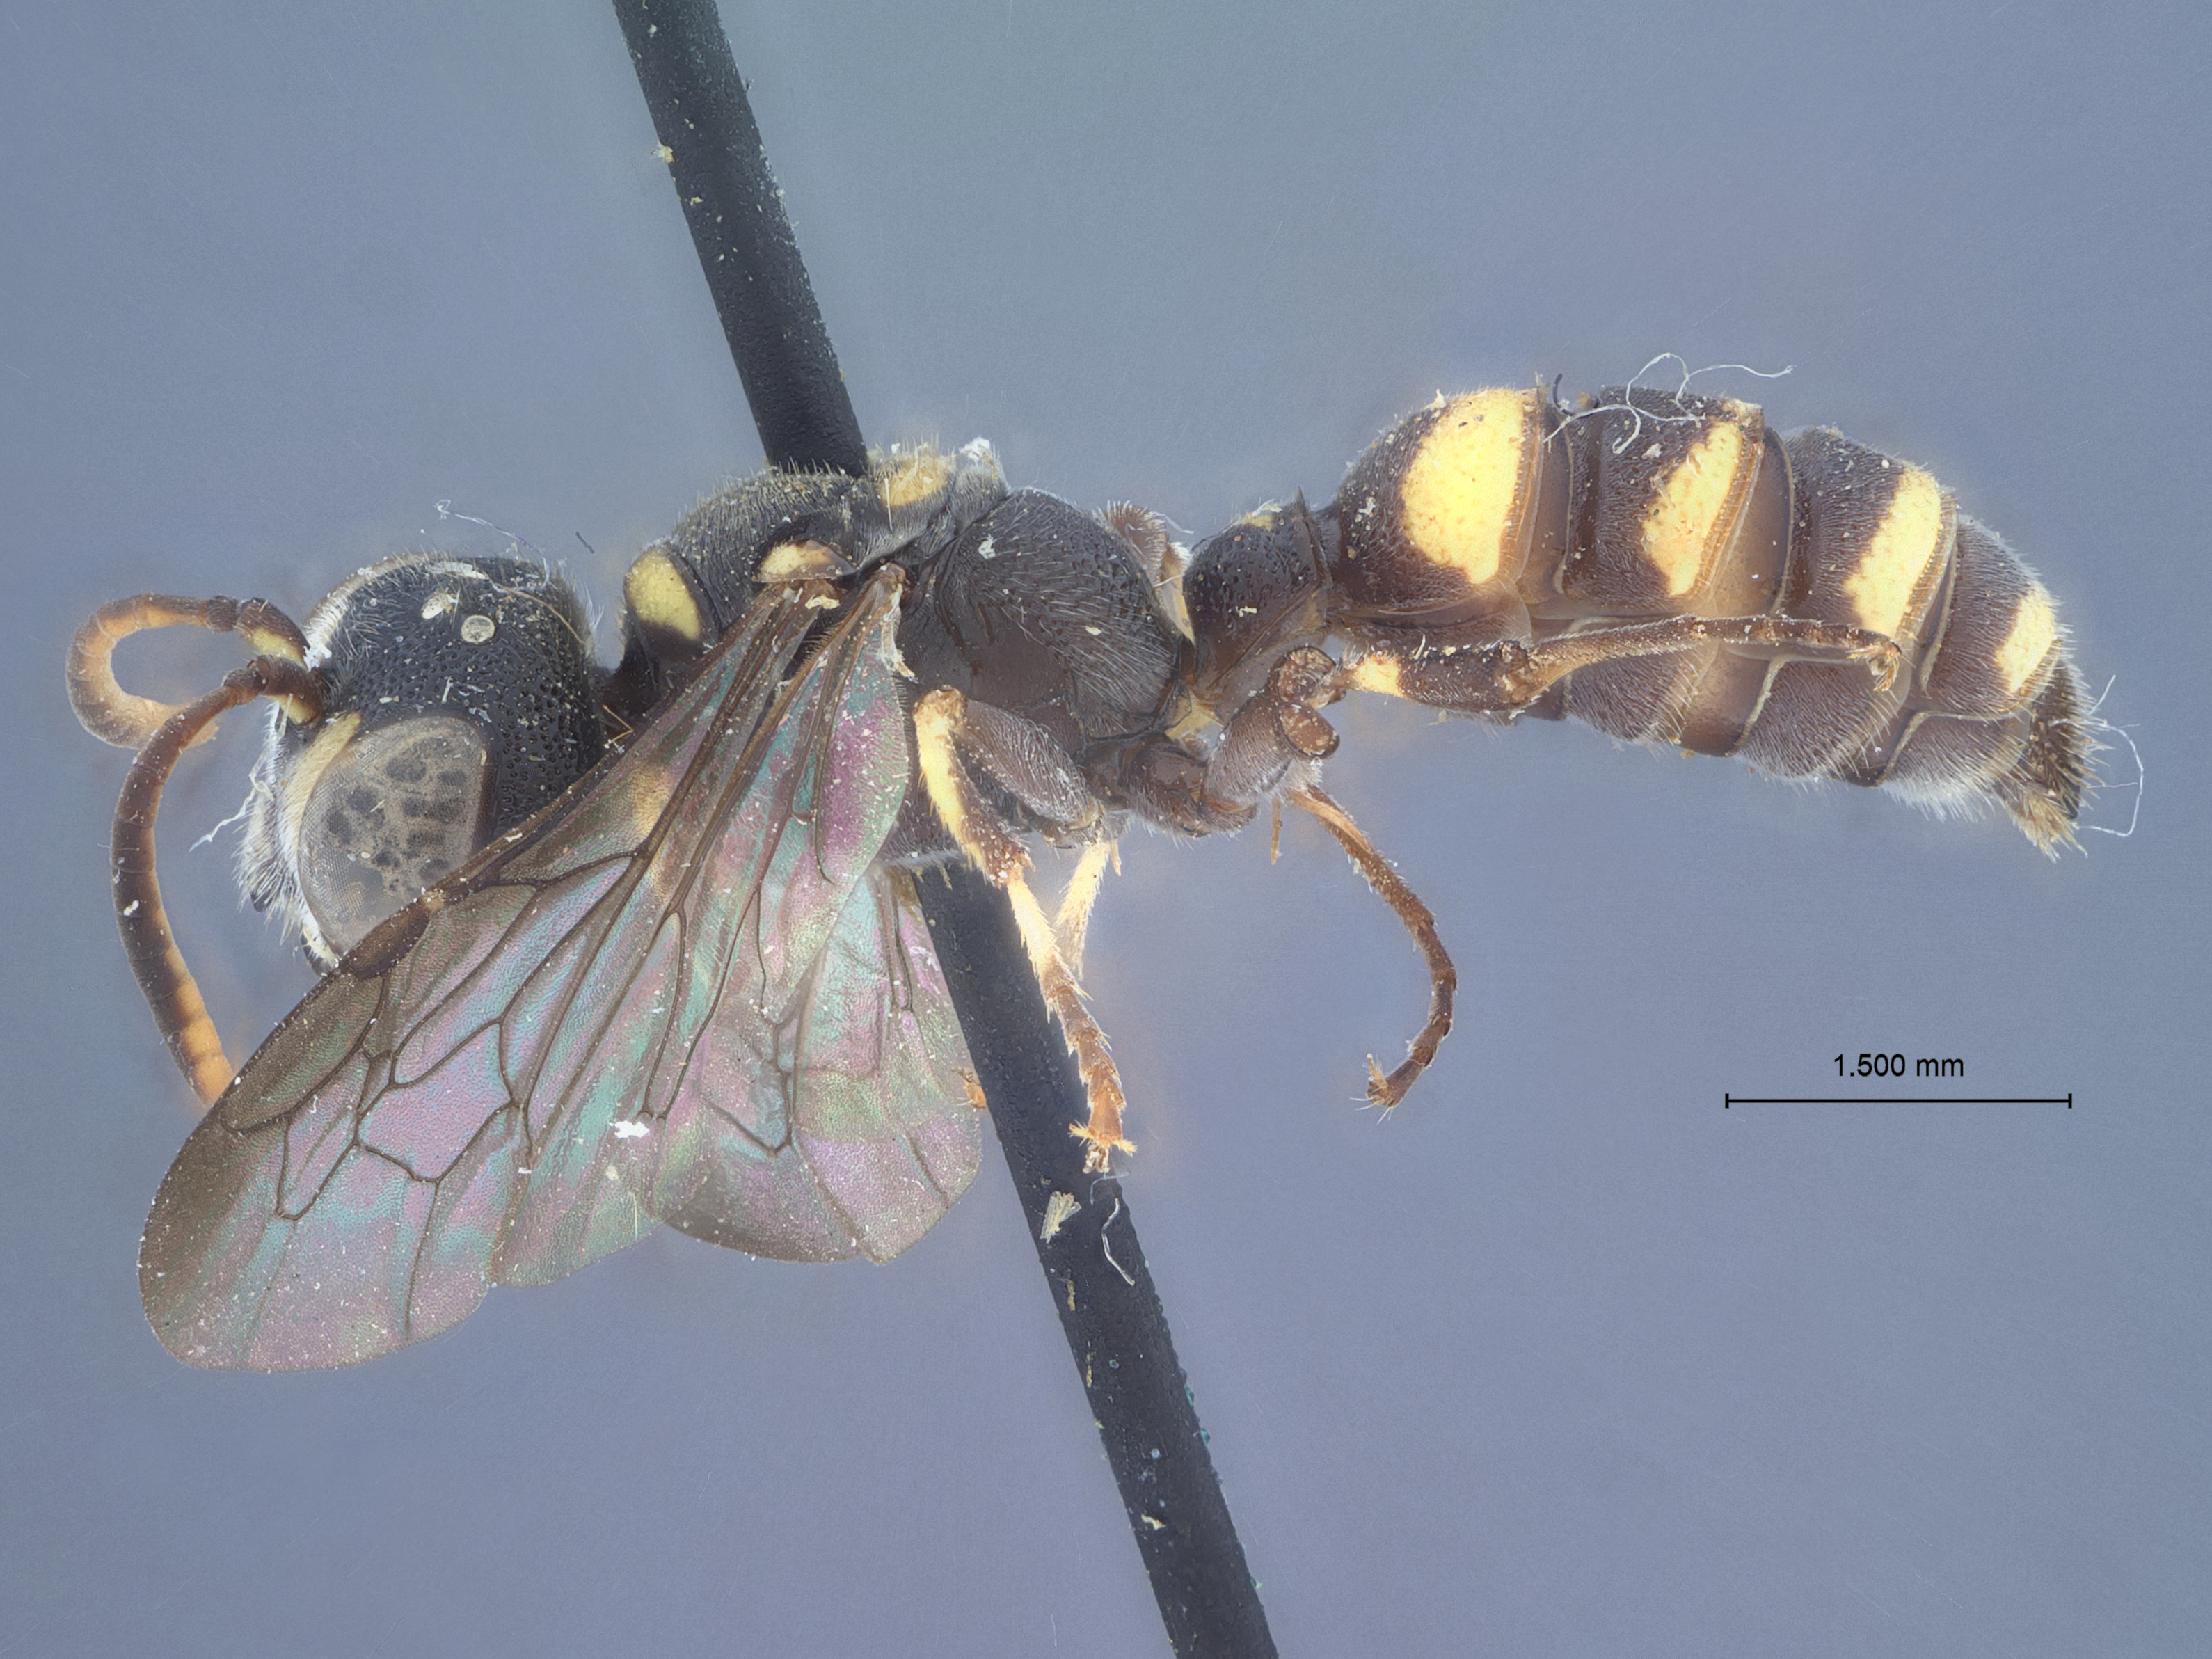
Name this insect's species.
Cerceris kennicottii
